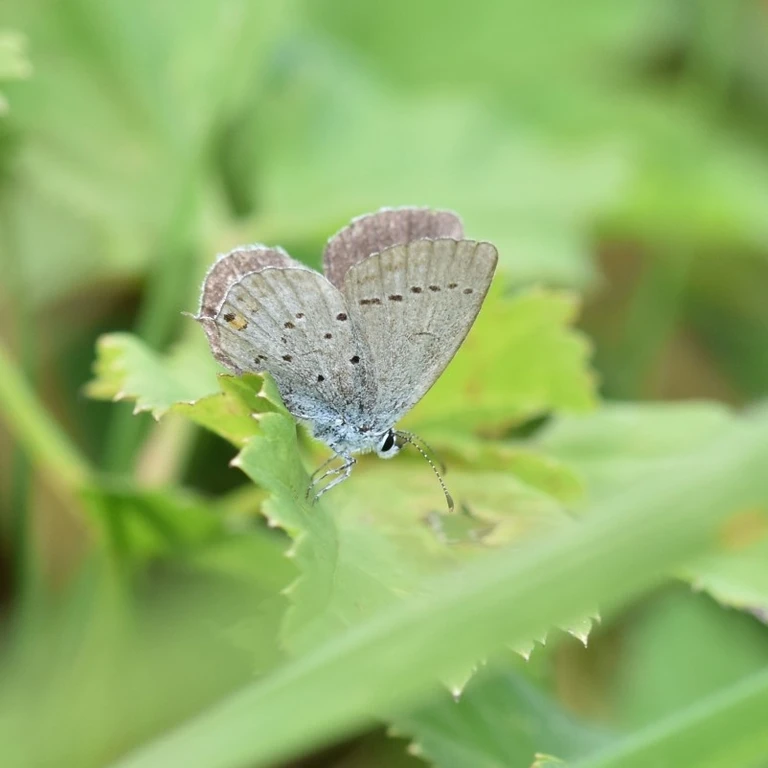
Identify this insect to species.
Cupido argiades (also Elkalyce argiades)
